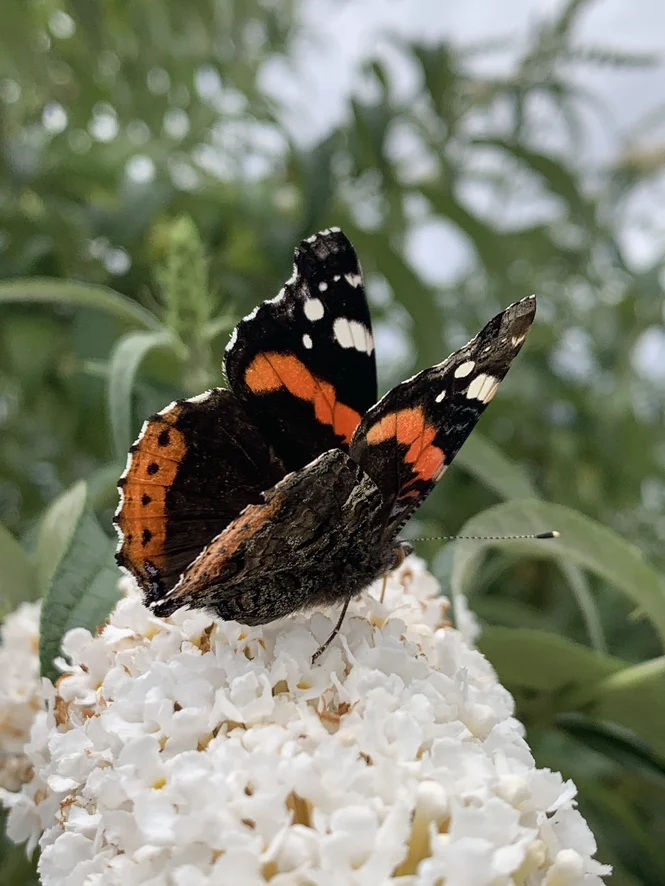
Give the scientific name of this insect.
Vanessa atalanta
